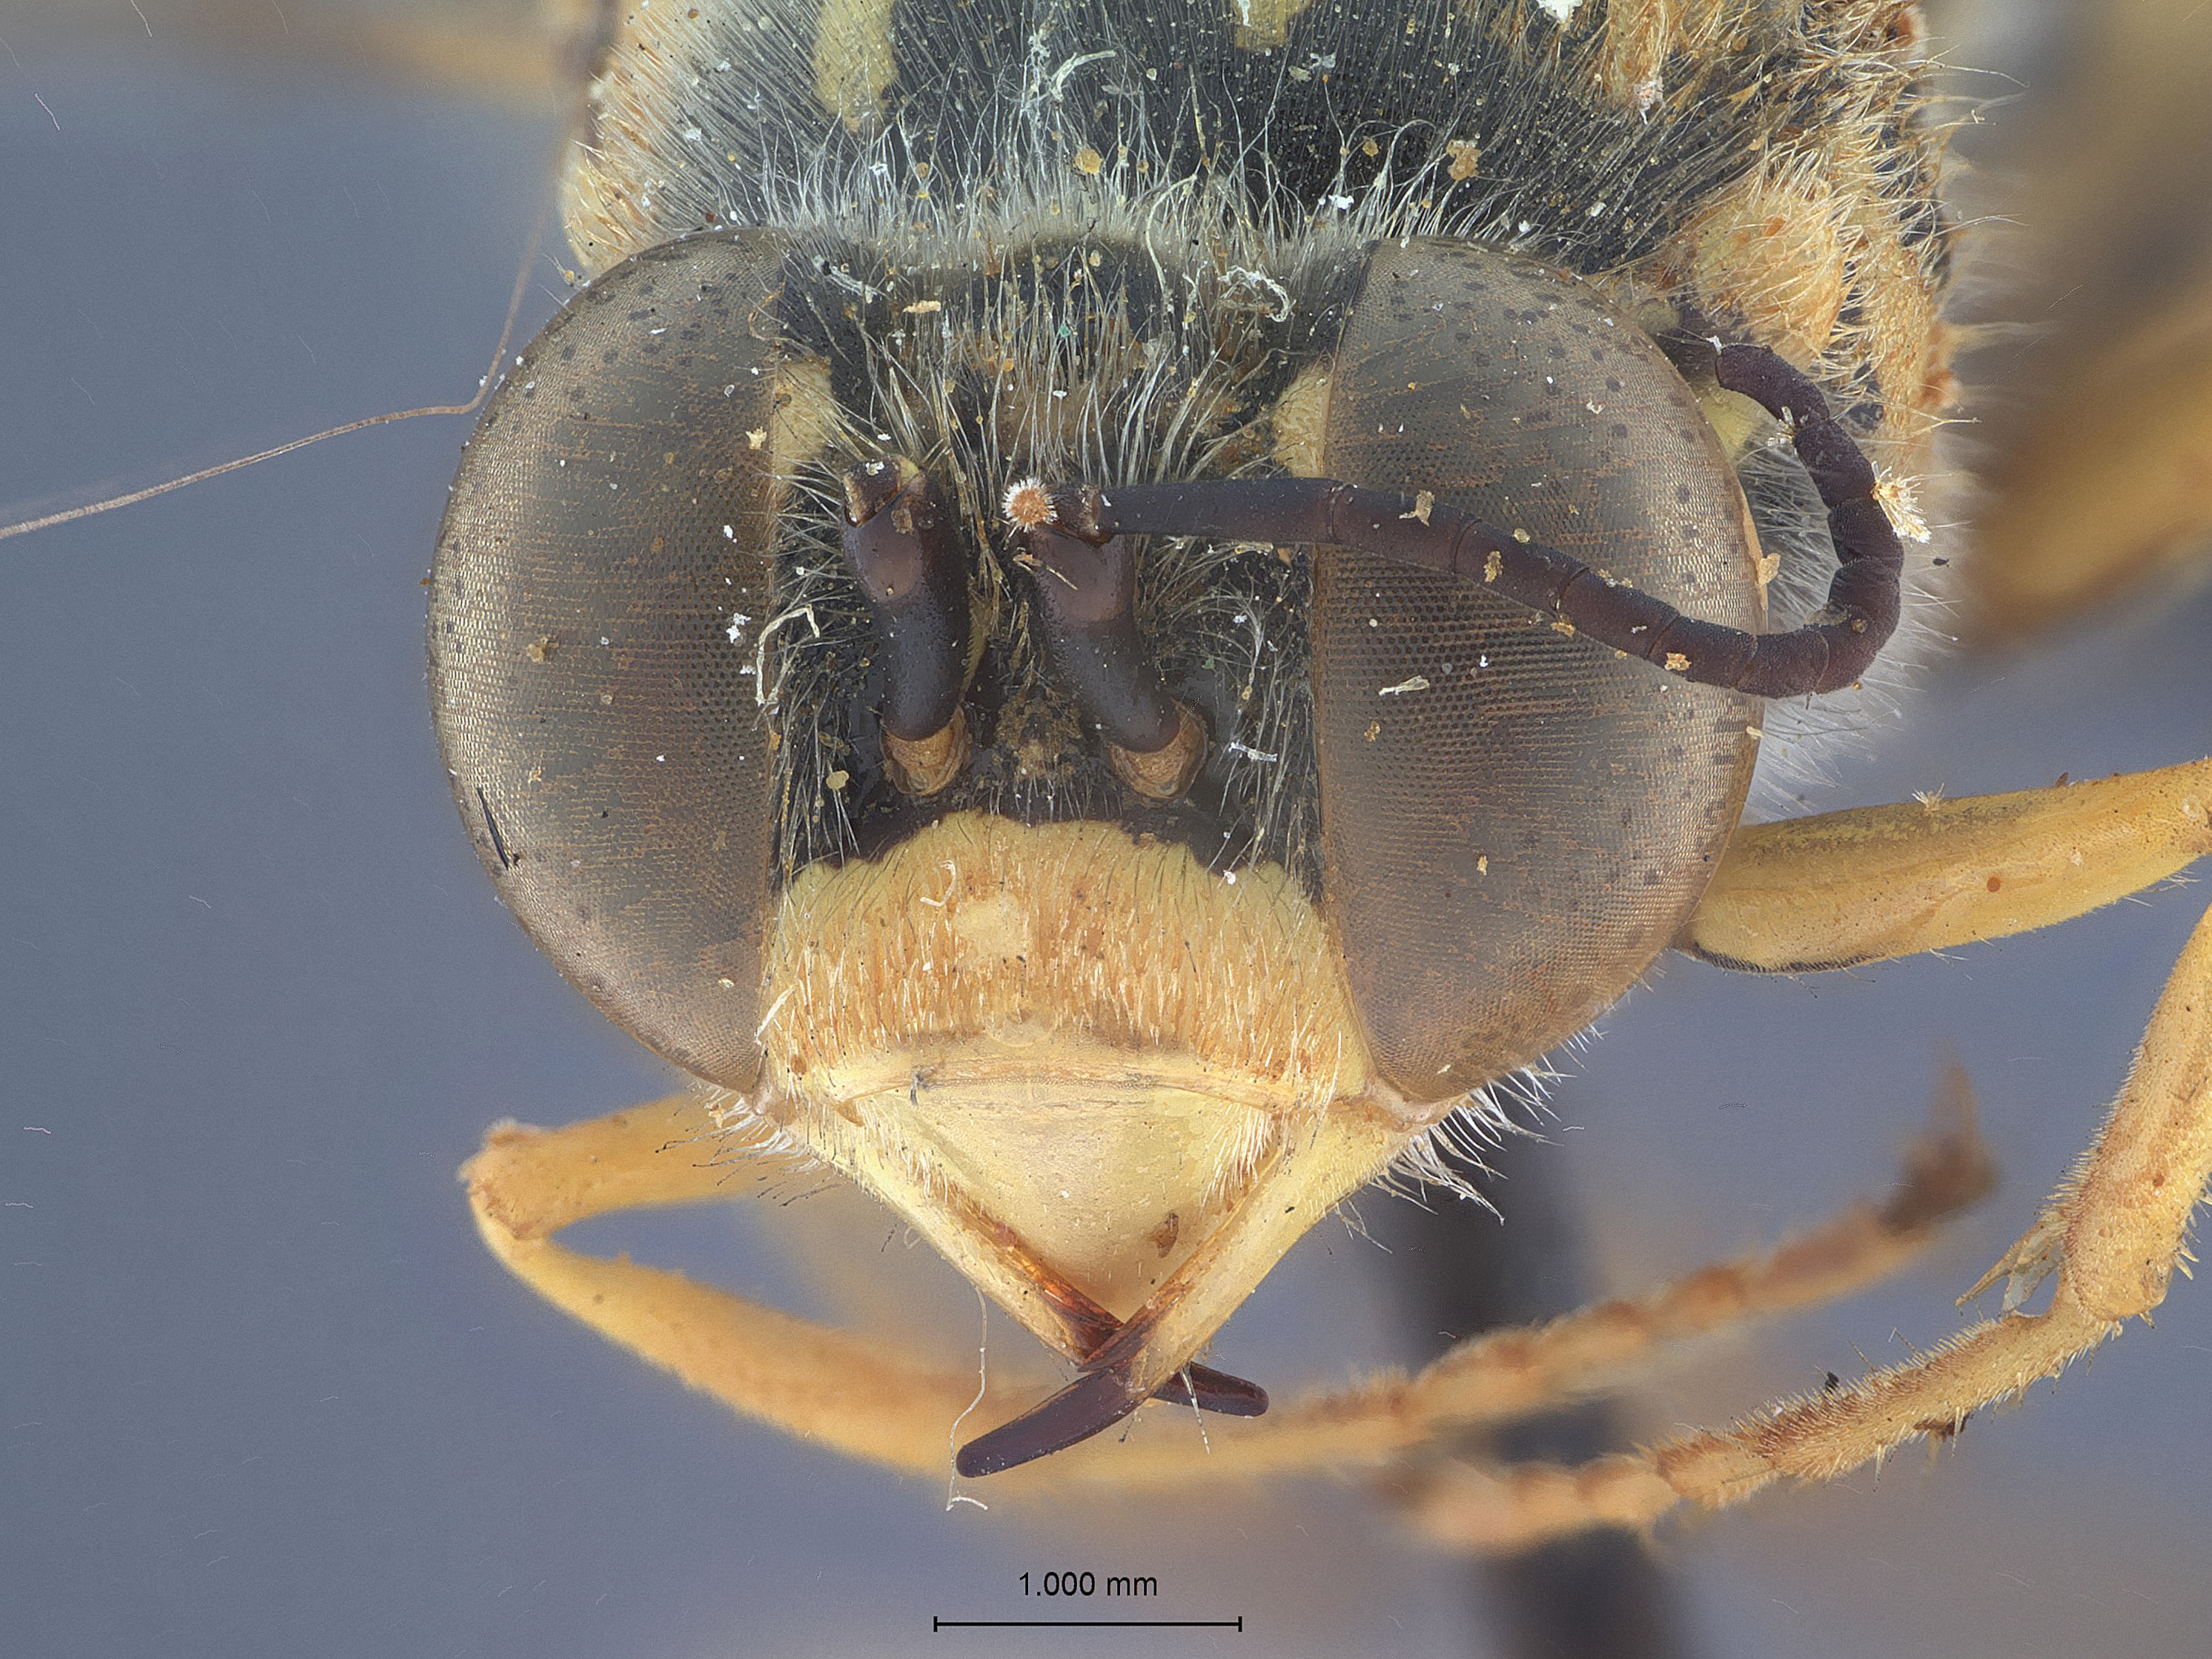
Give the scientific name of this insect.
Bembix nigrocornuta
